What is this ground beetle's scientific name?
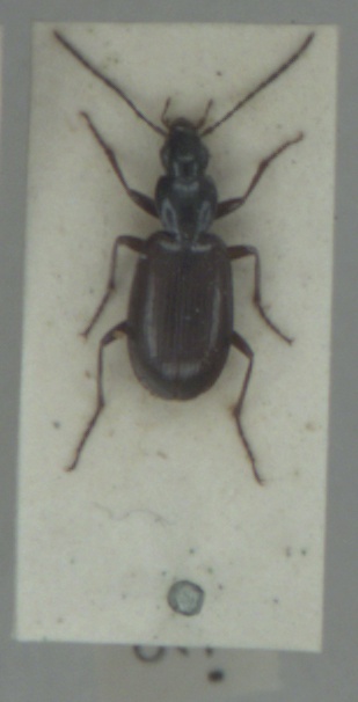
Agonum thoreyi
